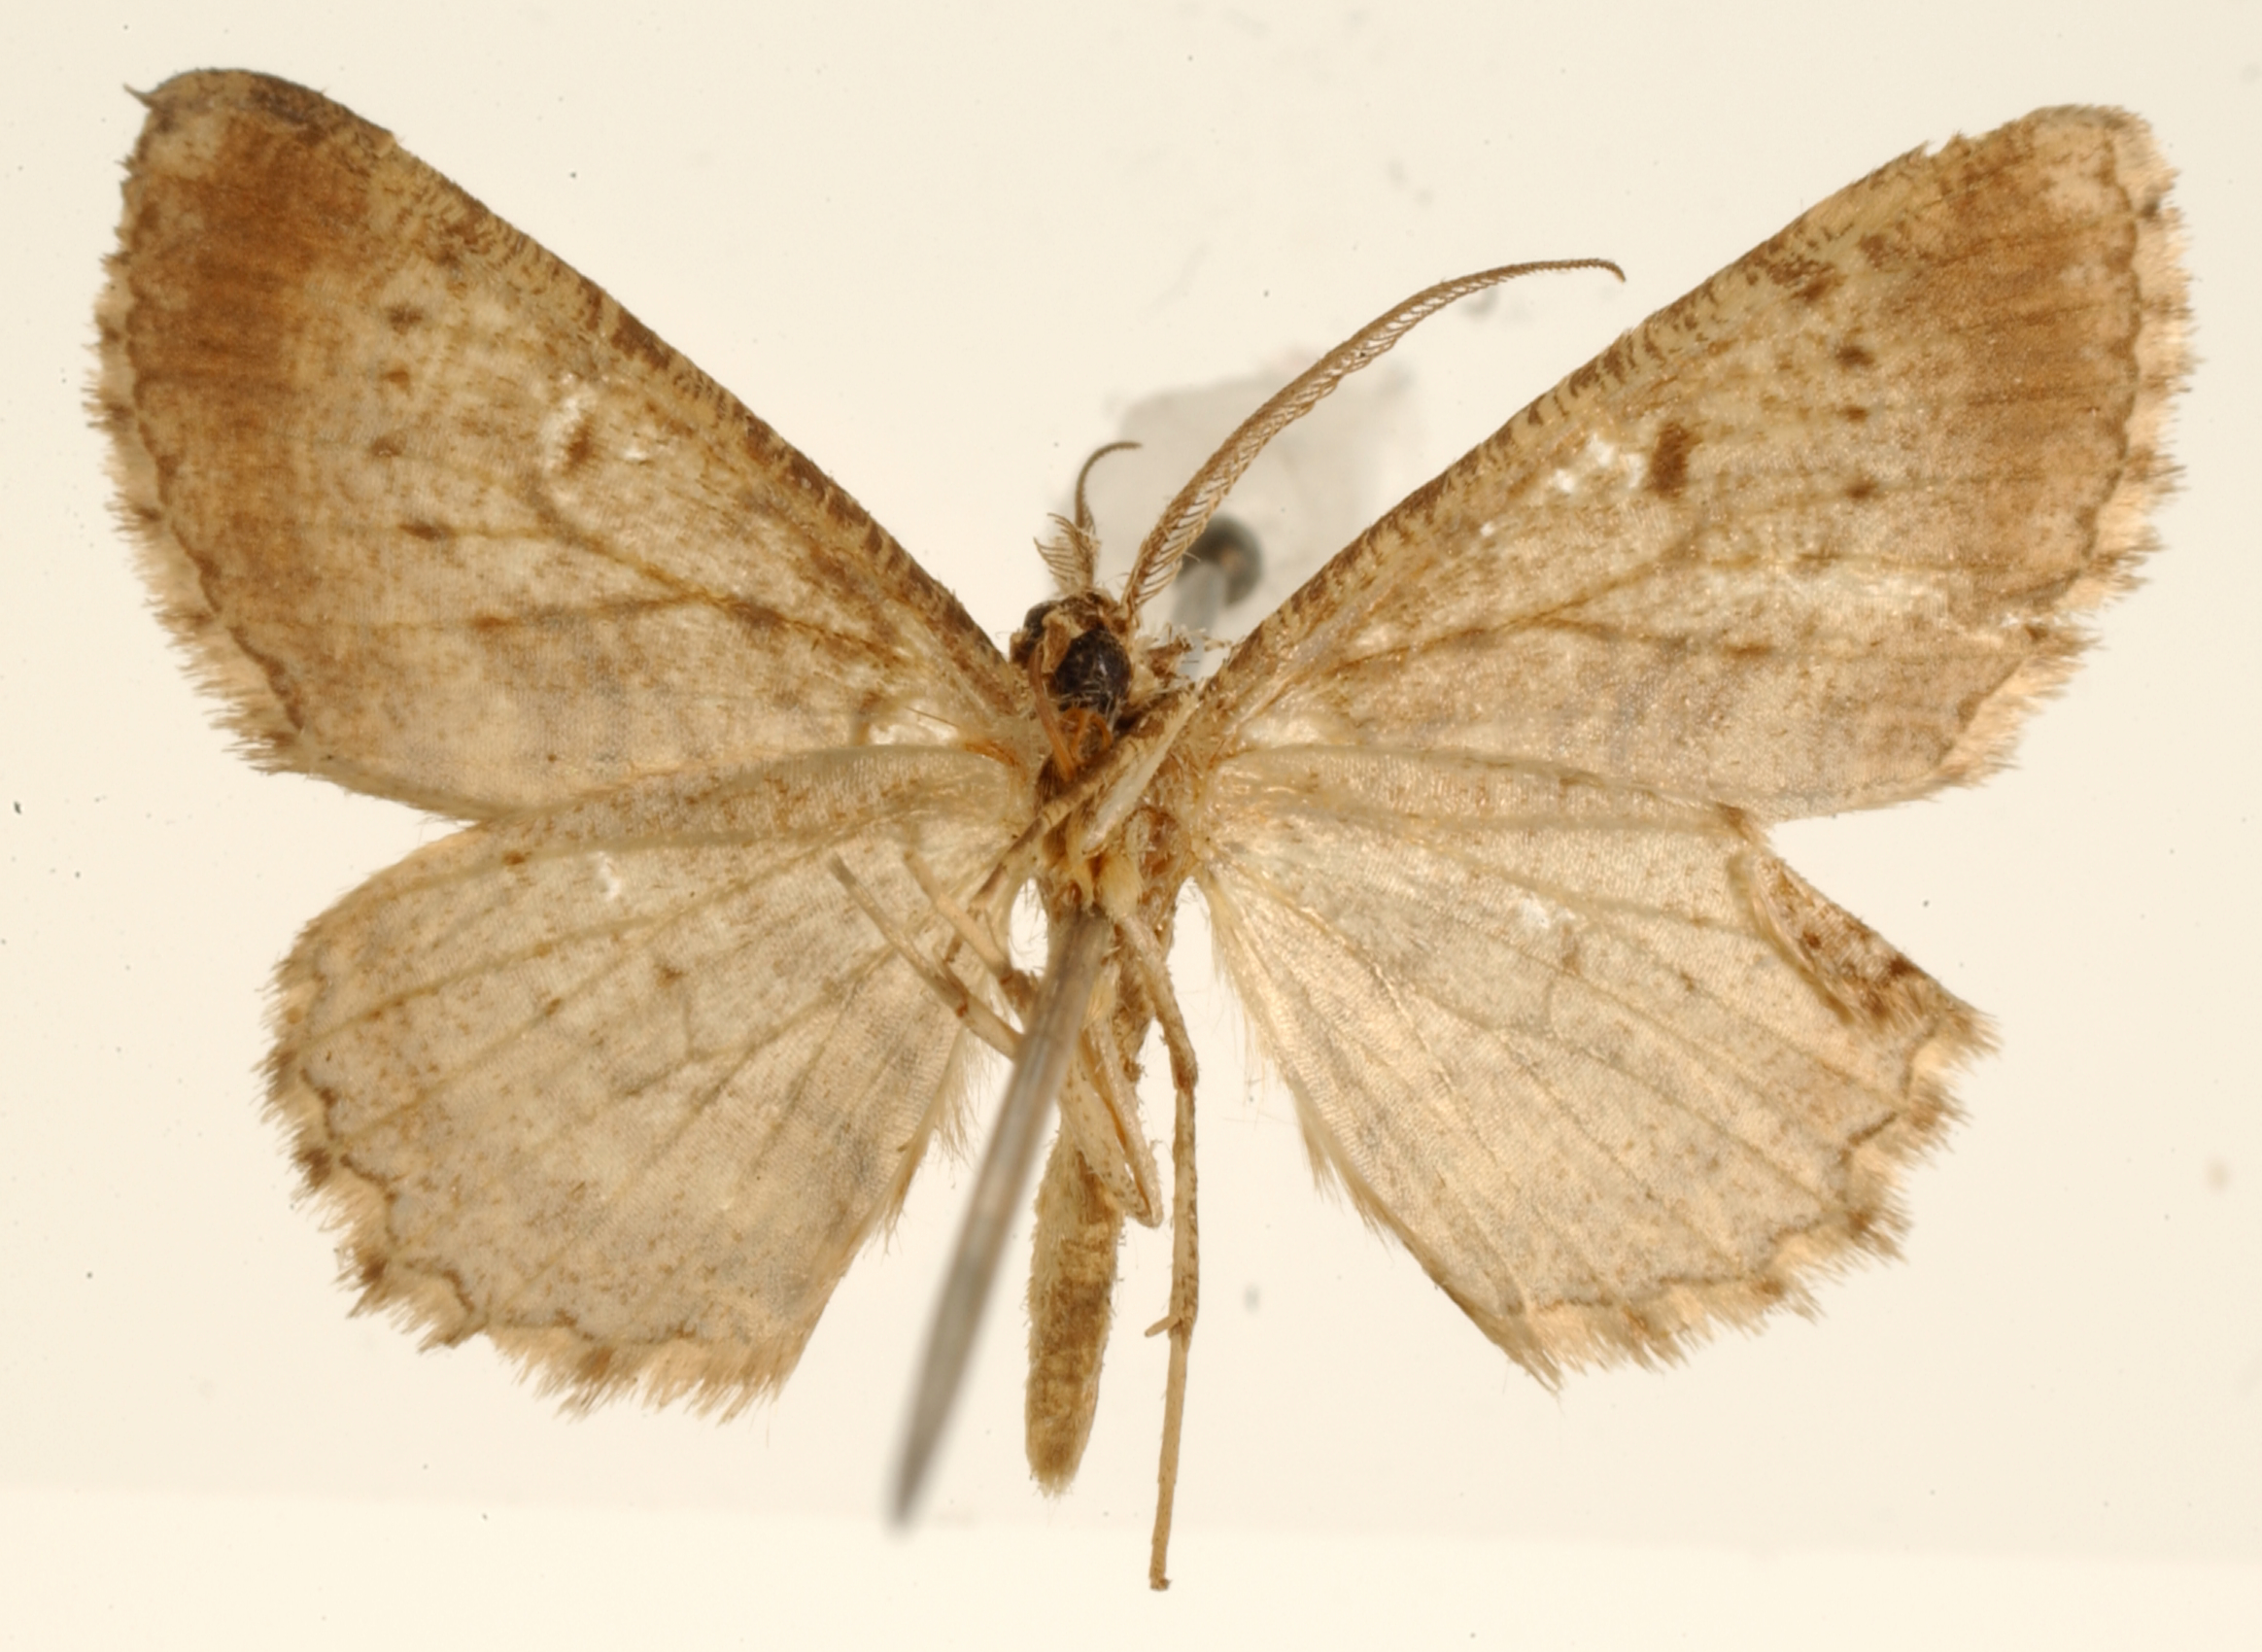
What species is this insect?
Stenalcidia occidentalis
